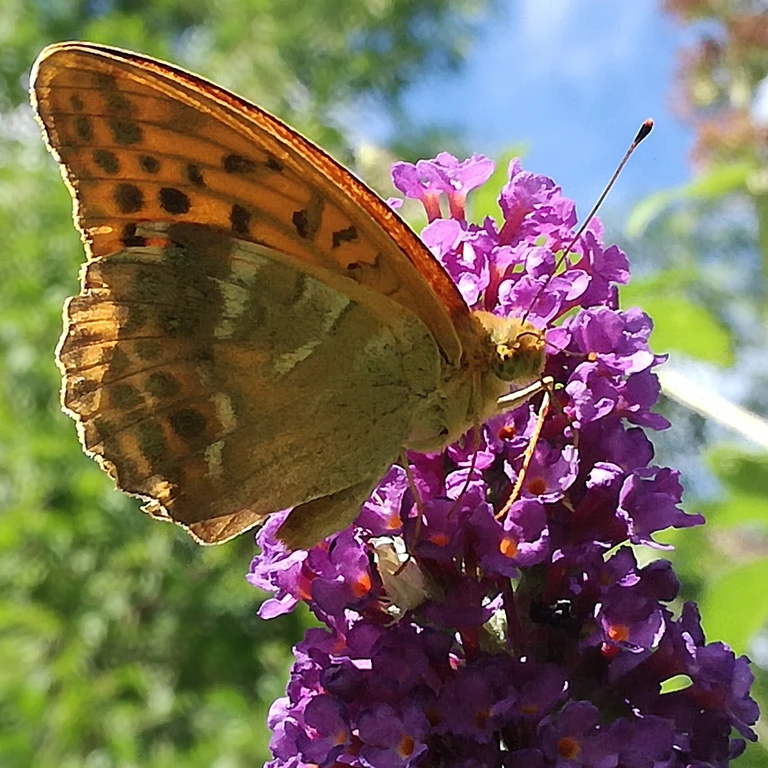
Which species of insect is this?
Argynnis paphia
